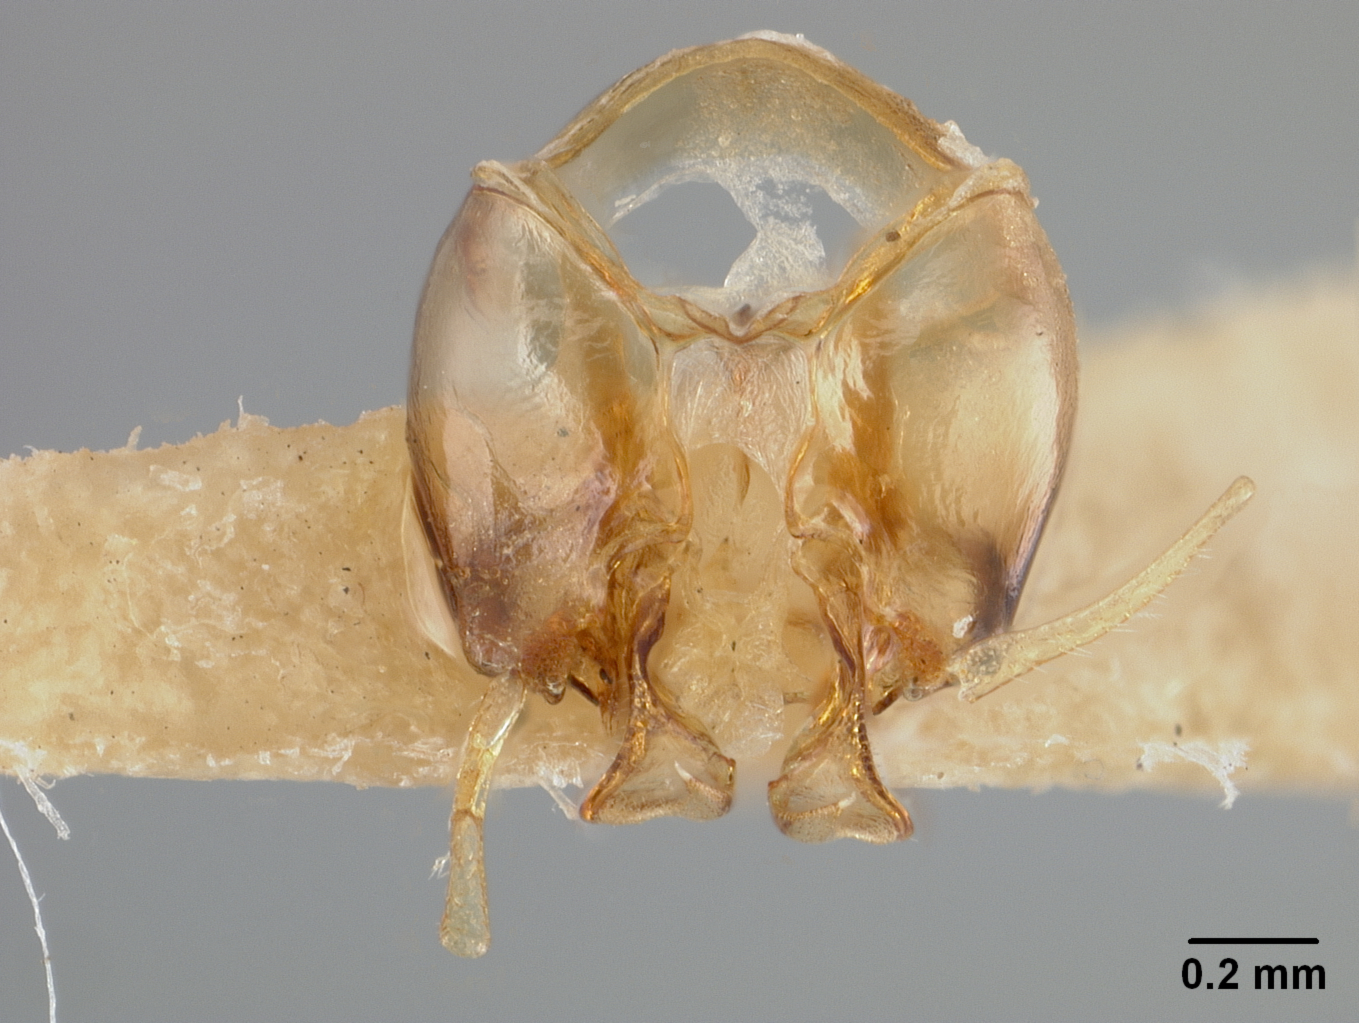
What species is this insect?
Leptometria escomeli
